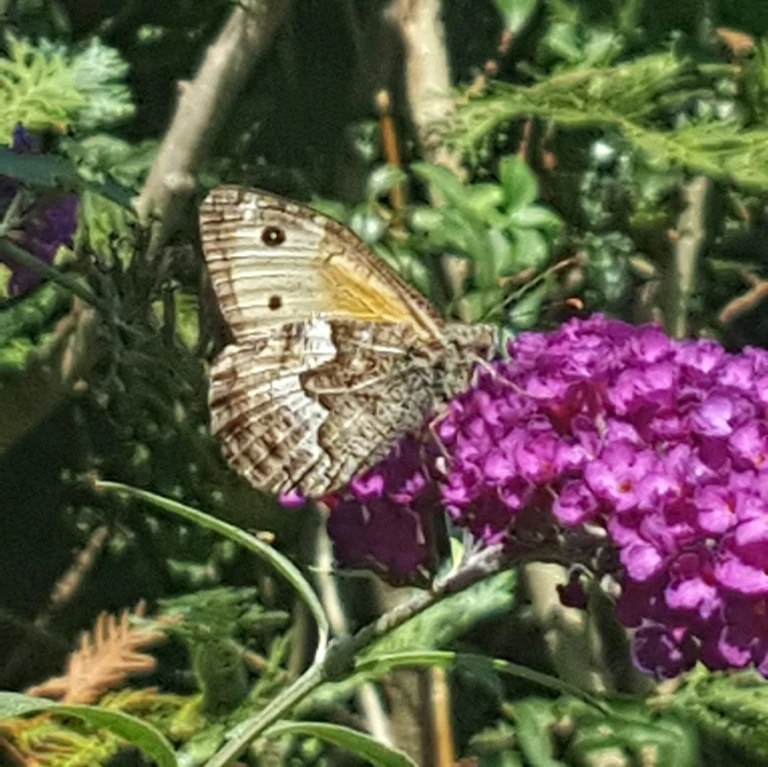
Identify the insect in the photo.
Hipparchia semele
